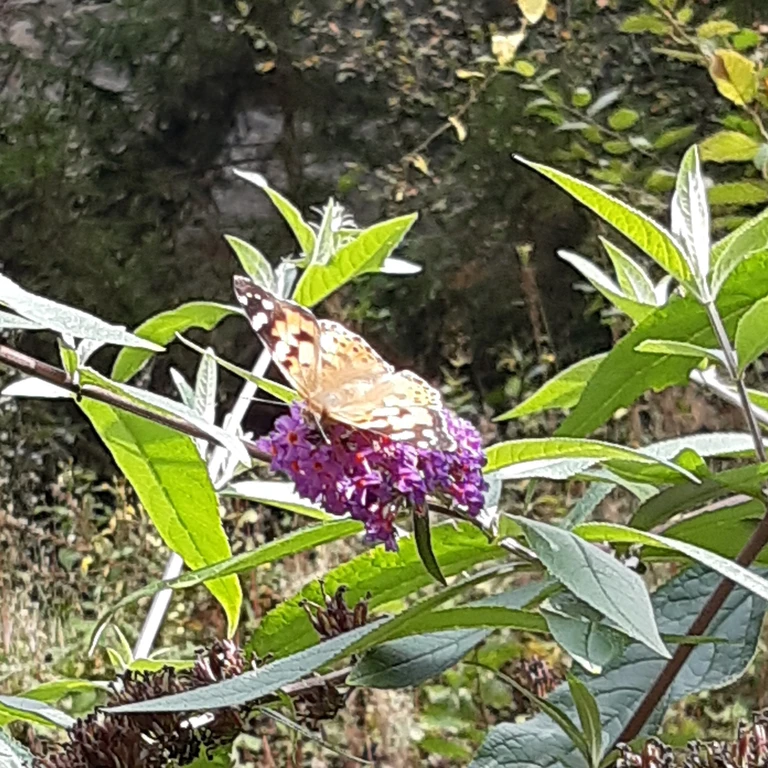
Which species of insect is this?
Vanessa cardui
